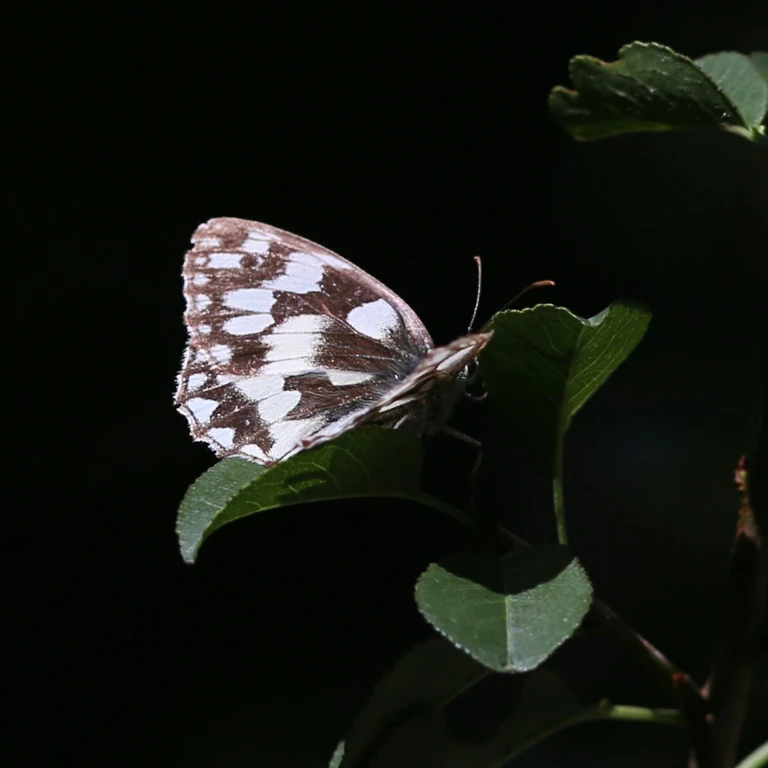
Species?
Melanargia galathea
